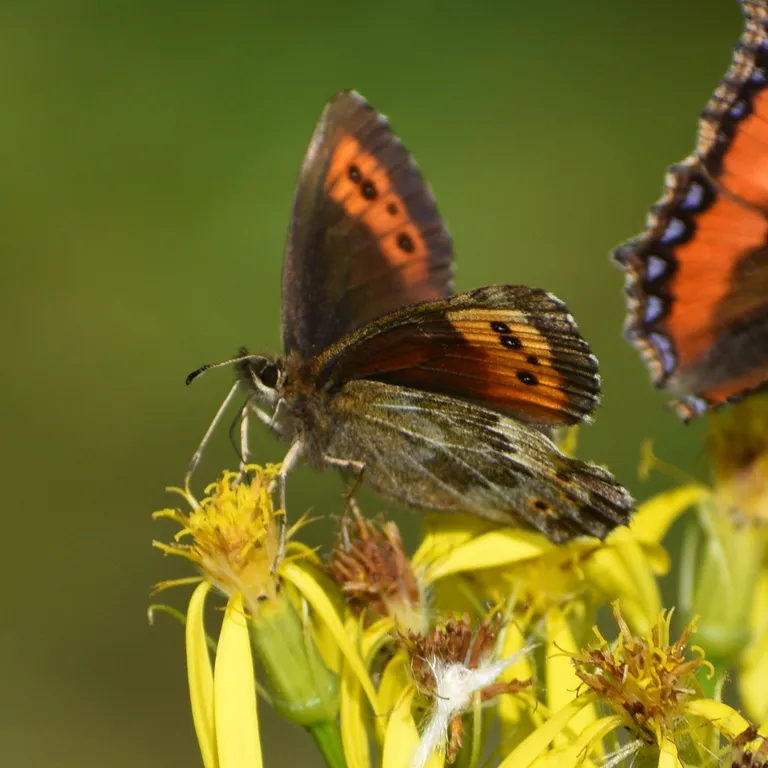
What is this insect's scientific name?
Erebia euryale
